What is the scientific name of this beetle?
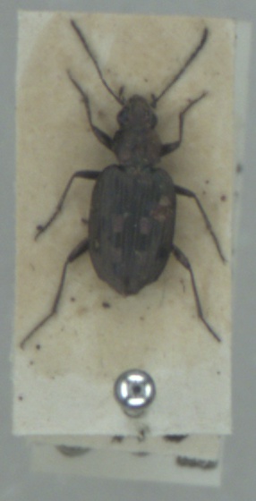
Bembidion litorale
